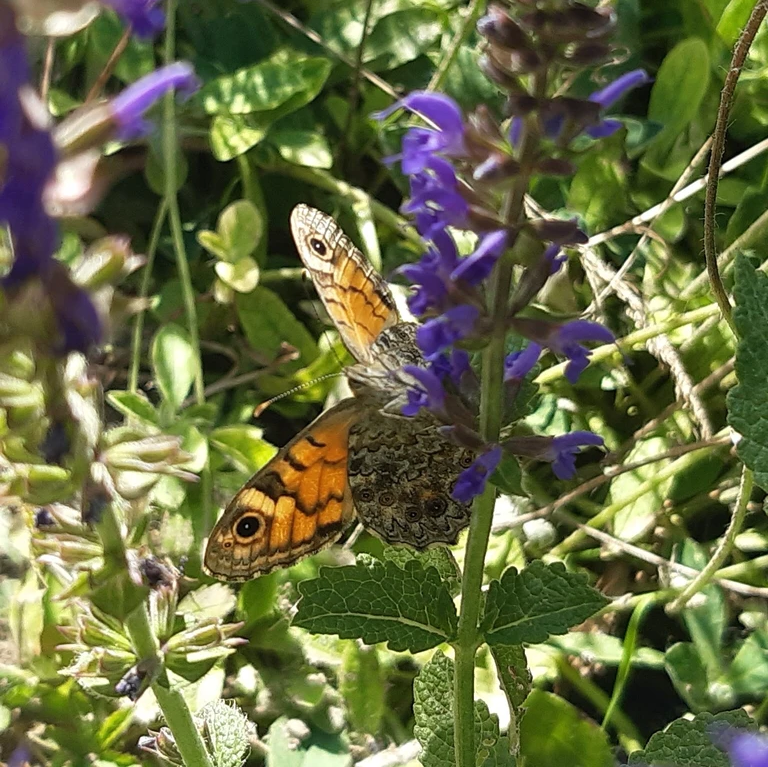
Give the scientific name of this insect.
Lasiommata megera (also Pararge megera)
